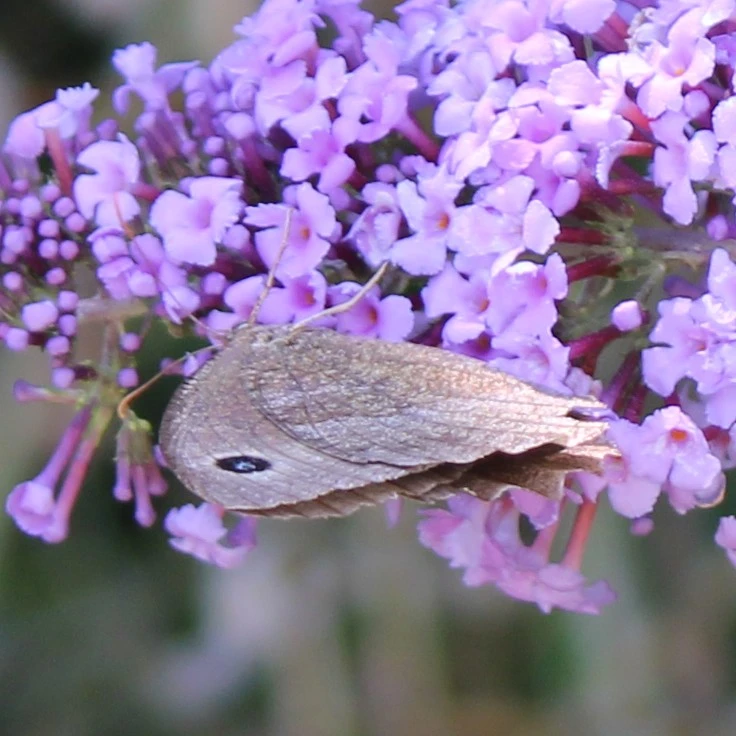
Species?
Minois dryas
